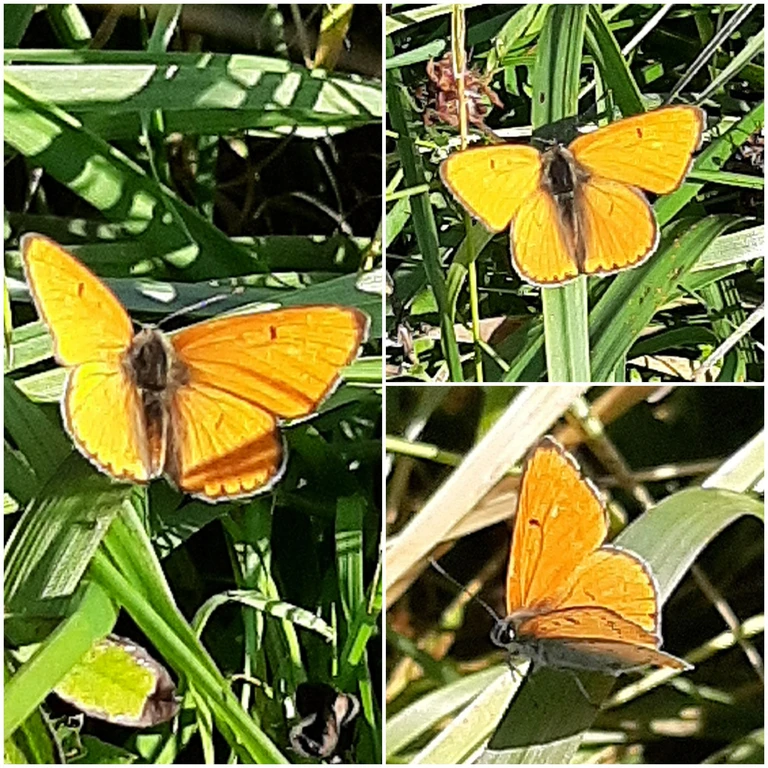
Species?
Lycaena dispar
